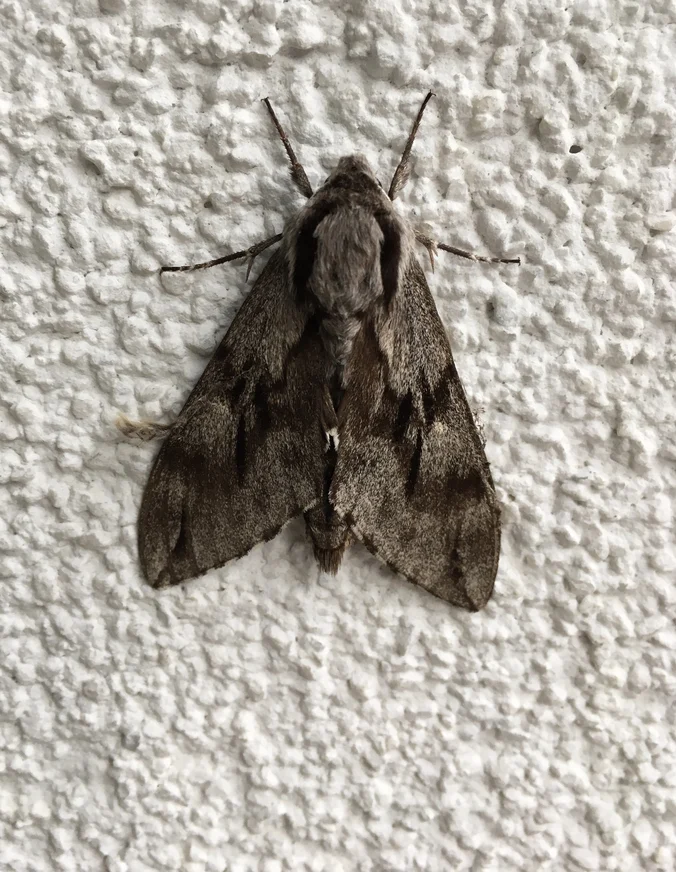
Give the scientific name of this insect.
Sphinx pinastri
